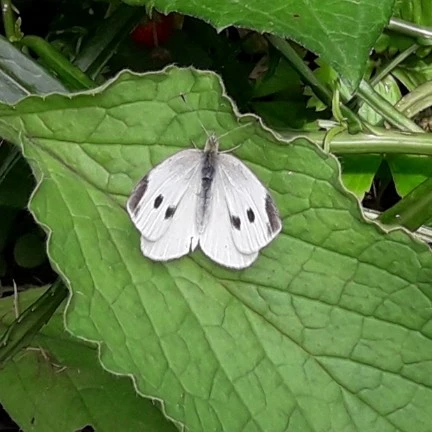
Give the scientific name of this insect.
Pieris rapae
